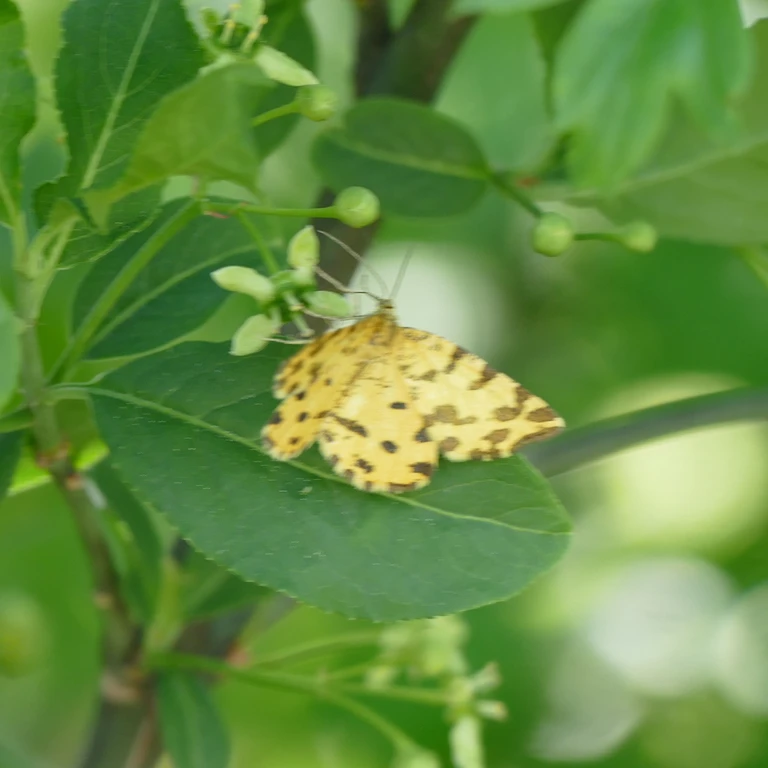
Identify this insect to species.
Pseudopanthera macularia
